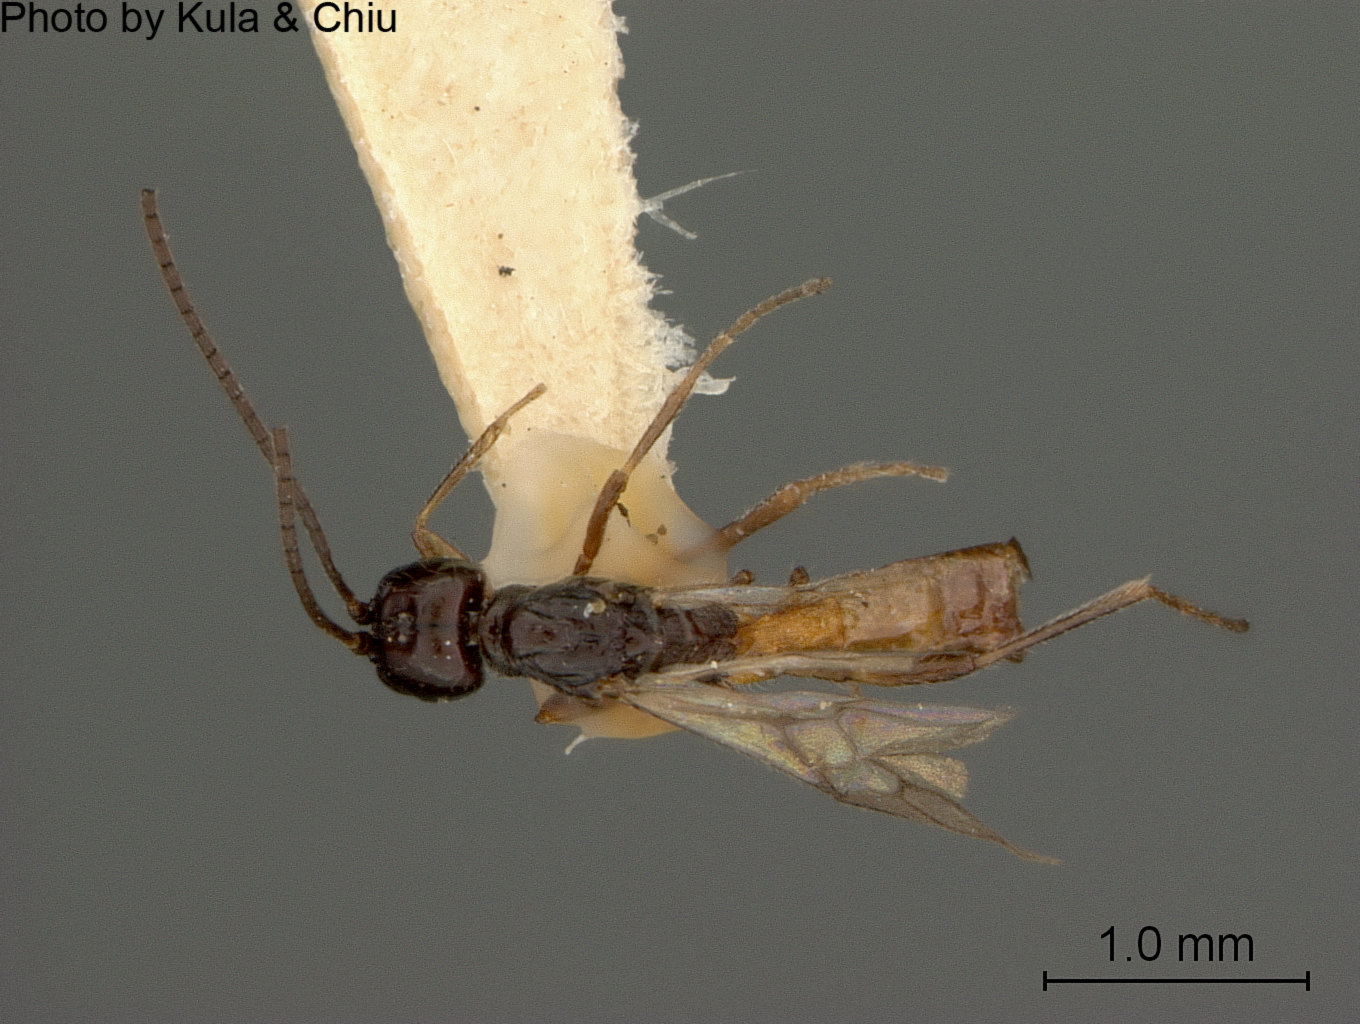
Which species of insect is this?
Coelinidea arizona
